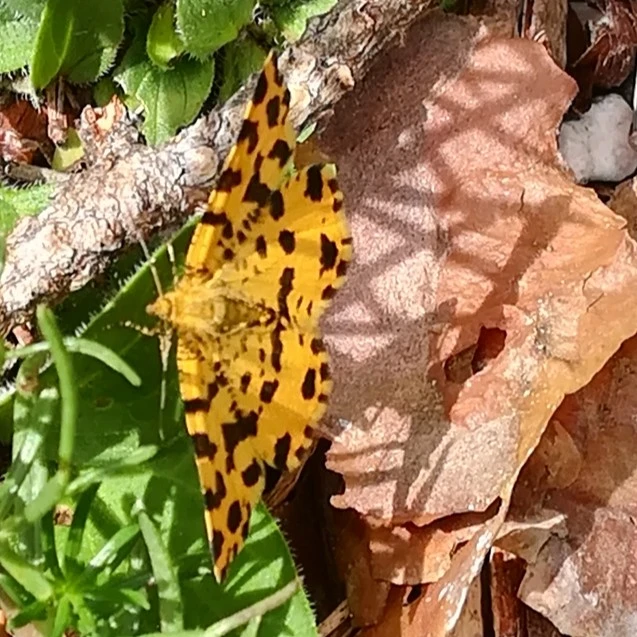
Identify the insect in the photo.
Pseudopanthera macularia
